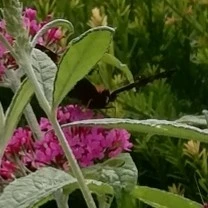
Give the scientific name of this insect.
Aglais io
